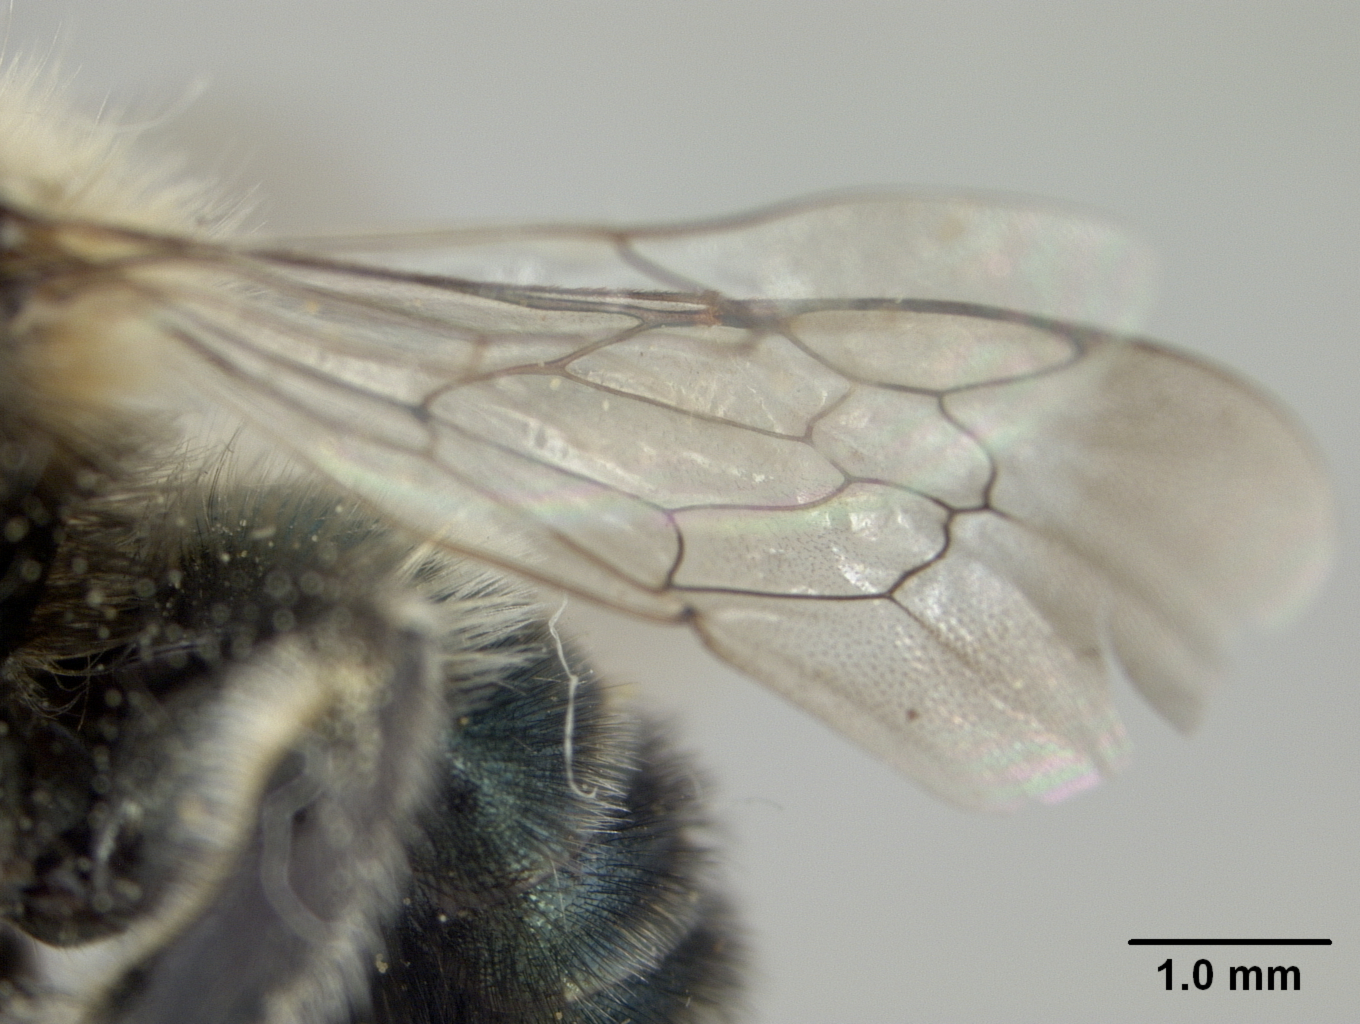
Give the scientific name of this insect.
Osmia alpestris
